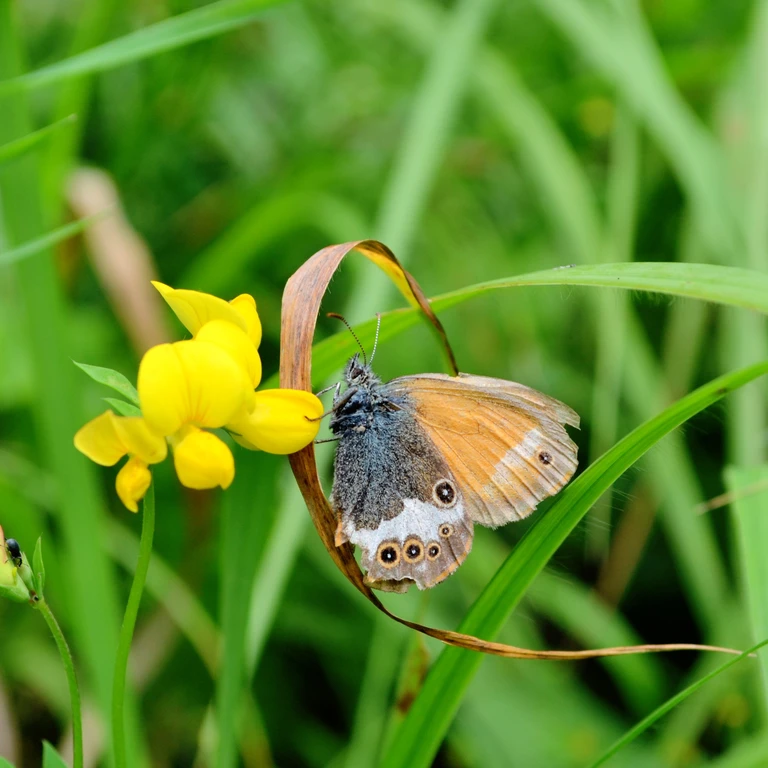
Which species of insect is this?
Coenonympha arcania
